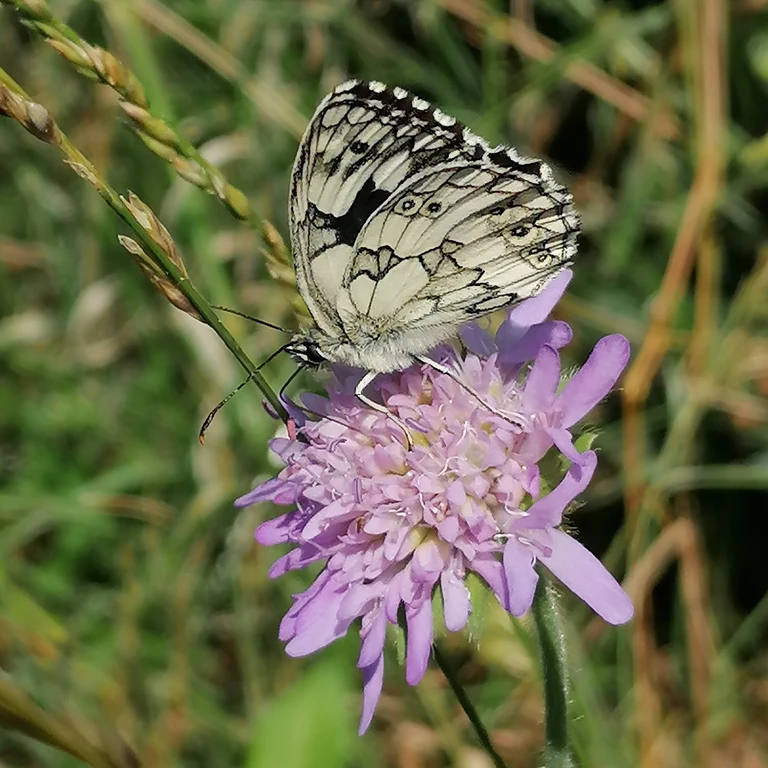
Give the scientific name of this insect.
Melanargia galathea
